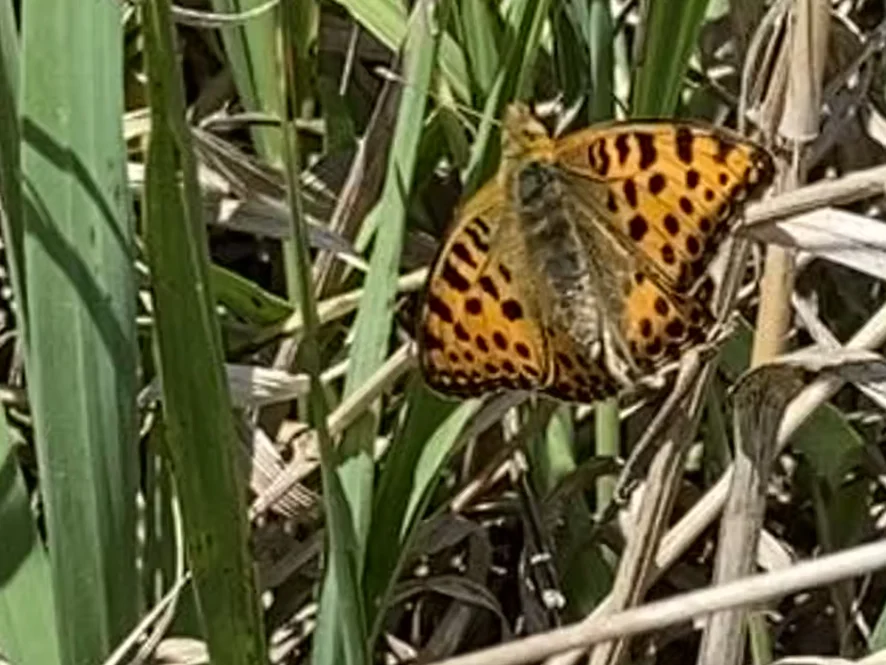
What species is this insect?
Issoria lathonia
